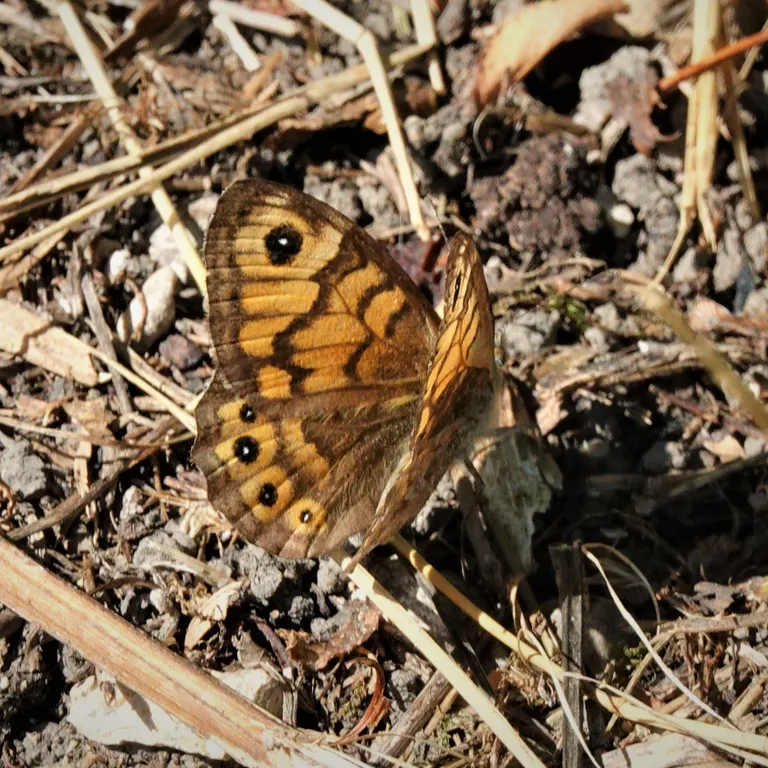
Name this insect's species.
Lasiommata megera (also Pararge megera)
